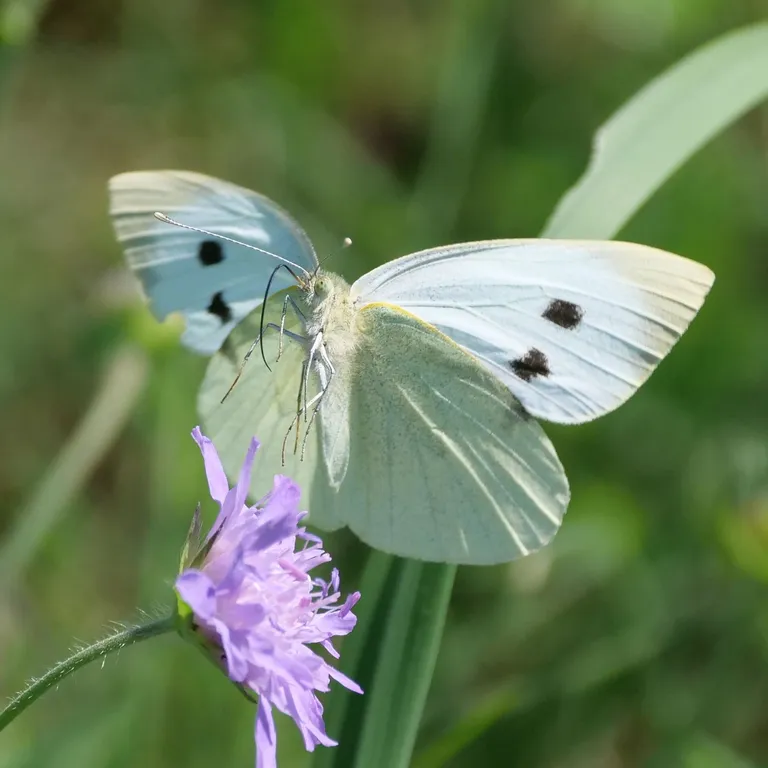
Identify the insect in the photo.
Pieris brassicae
